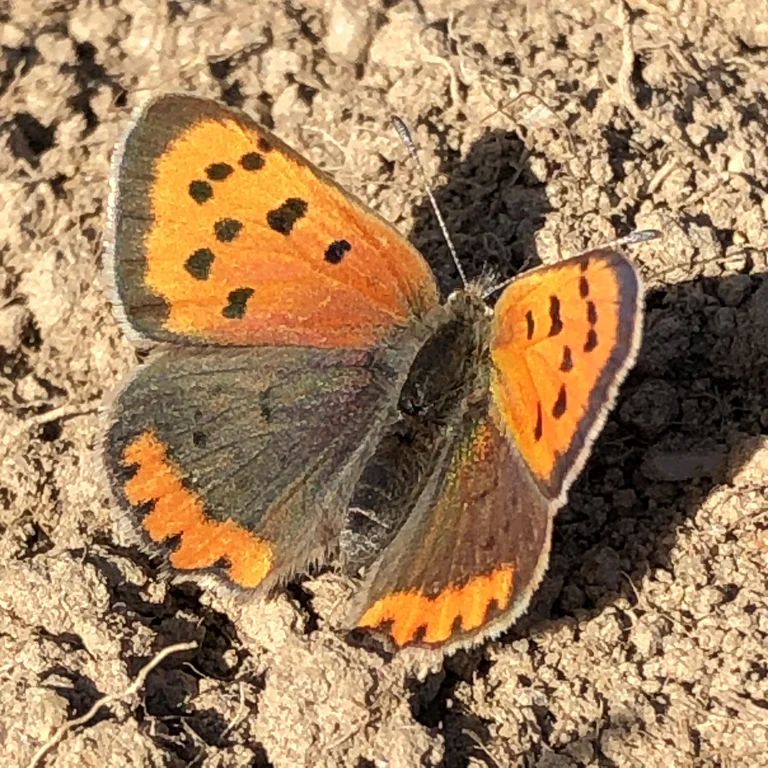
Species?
Lycaena phlaeas
